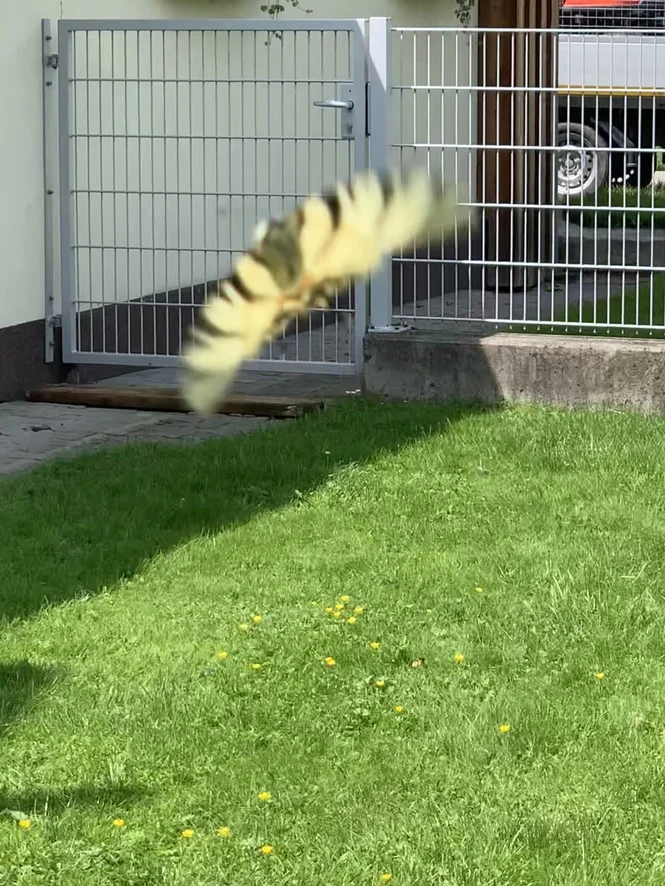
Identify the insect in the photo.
Iphiclides podalirius
